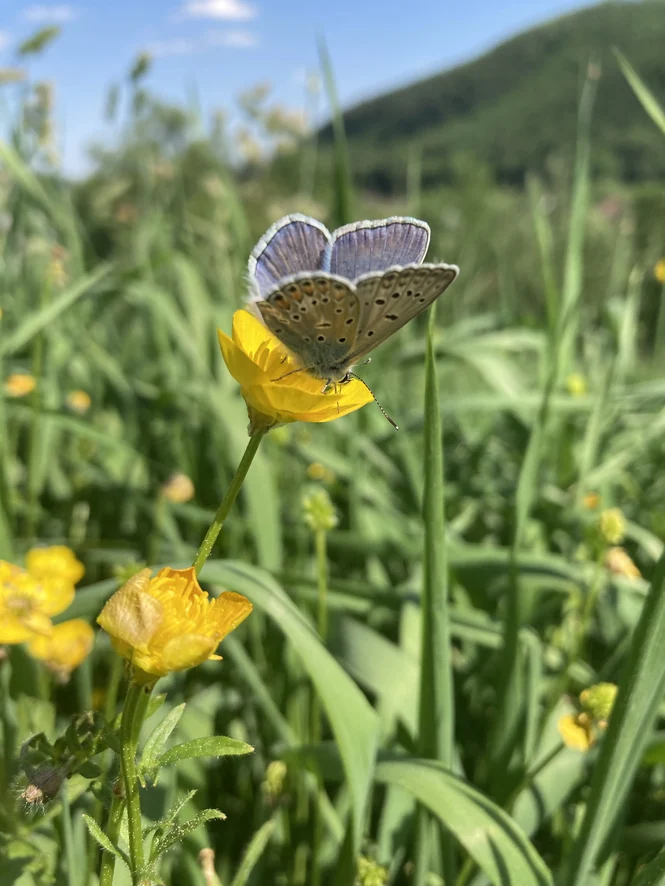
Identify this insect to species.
Polyommatus icarus
